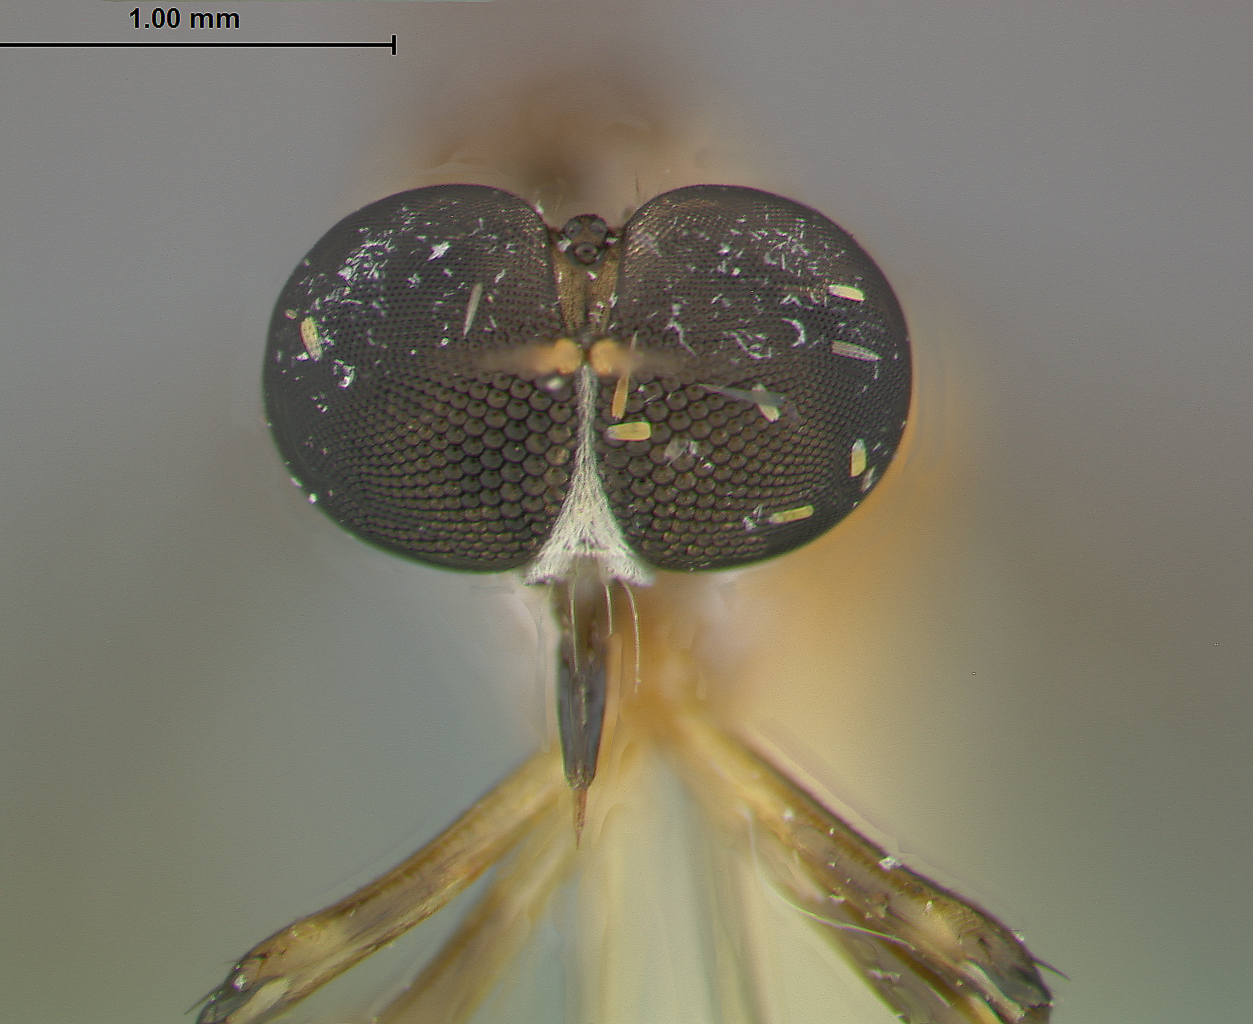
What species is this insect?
Psilonyx arawak
